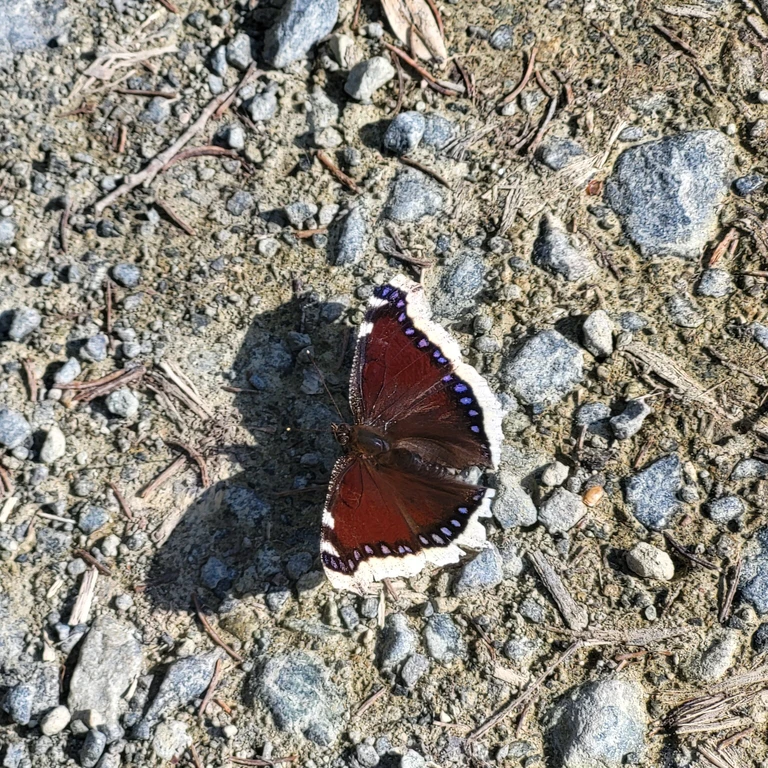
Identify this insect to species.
Nymphalis antiopa
